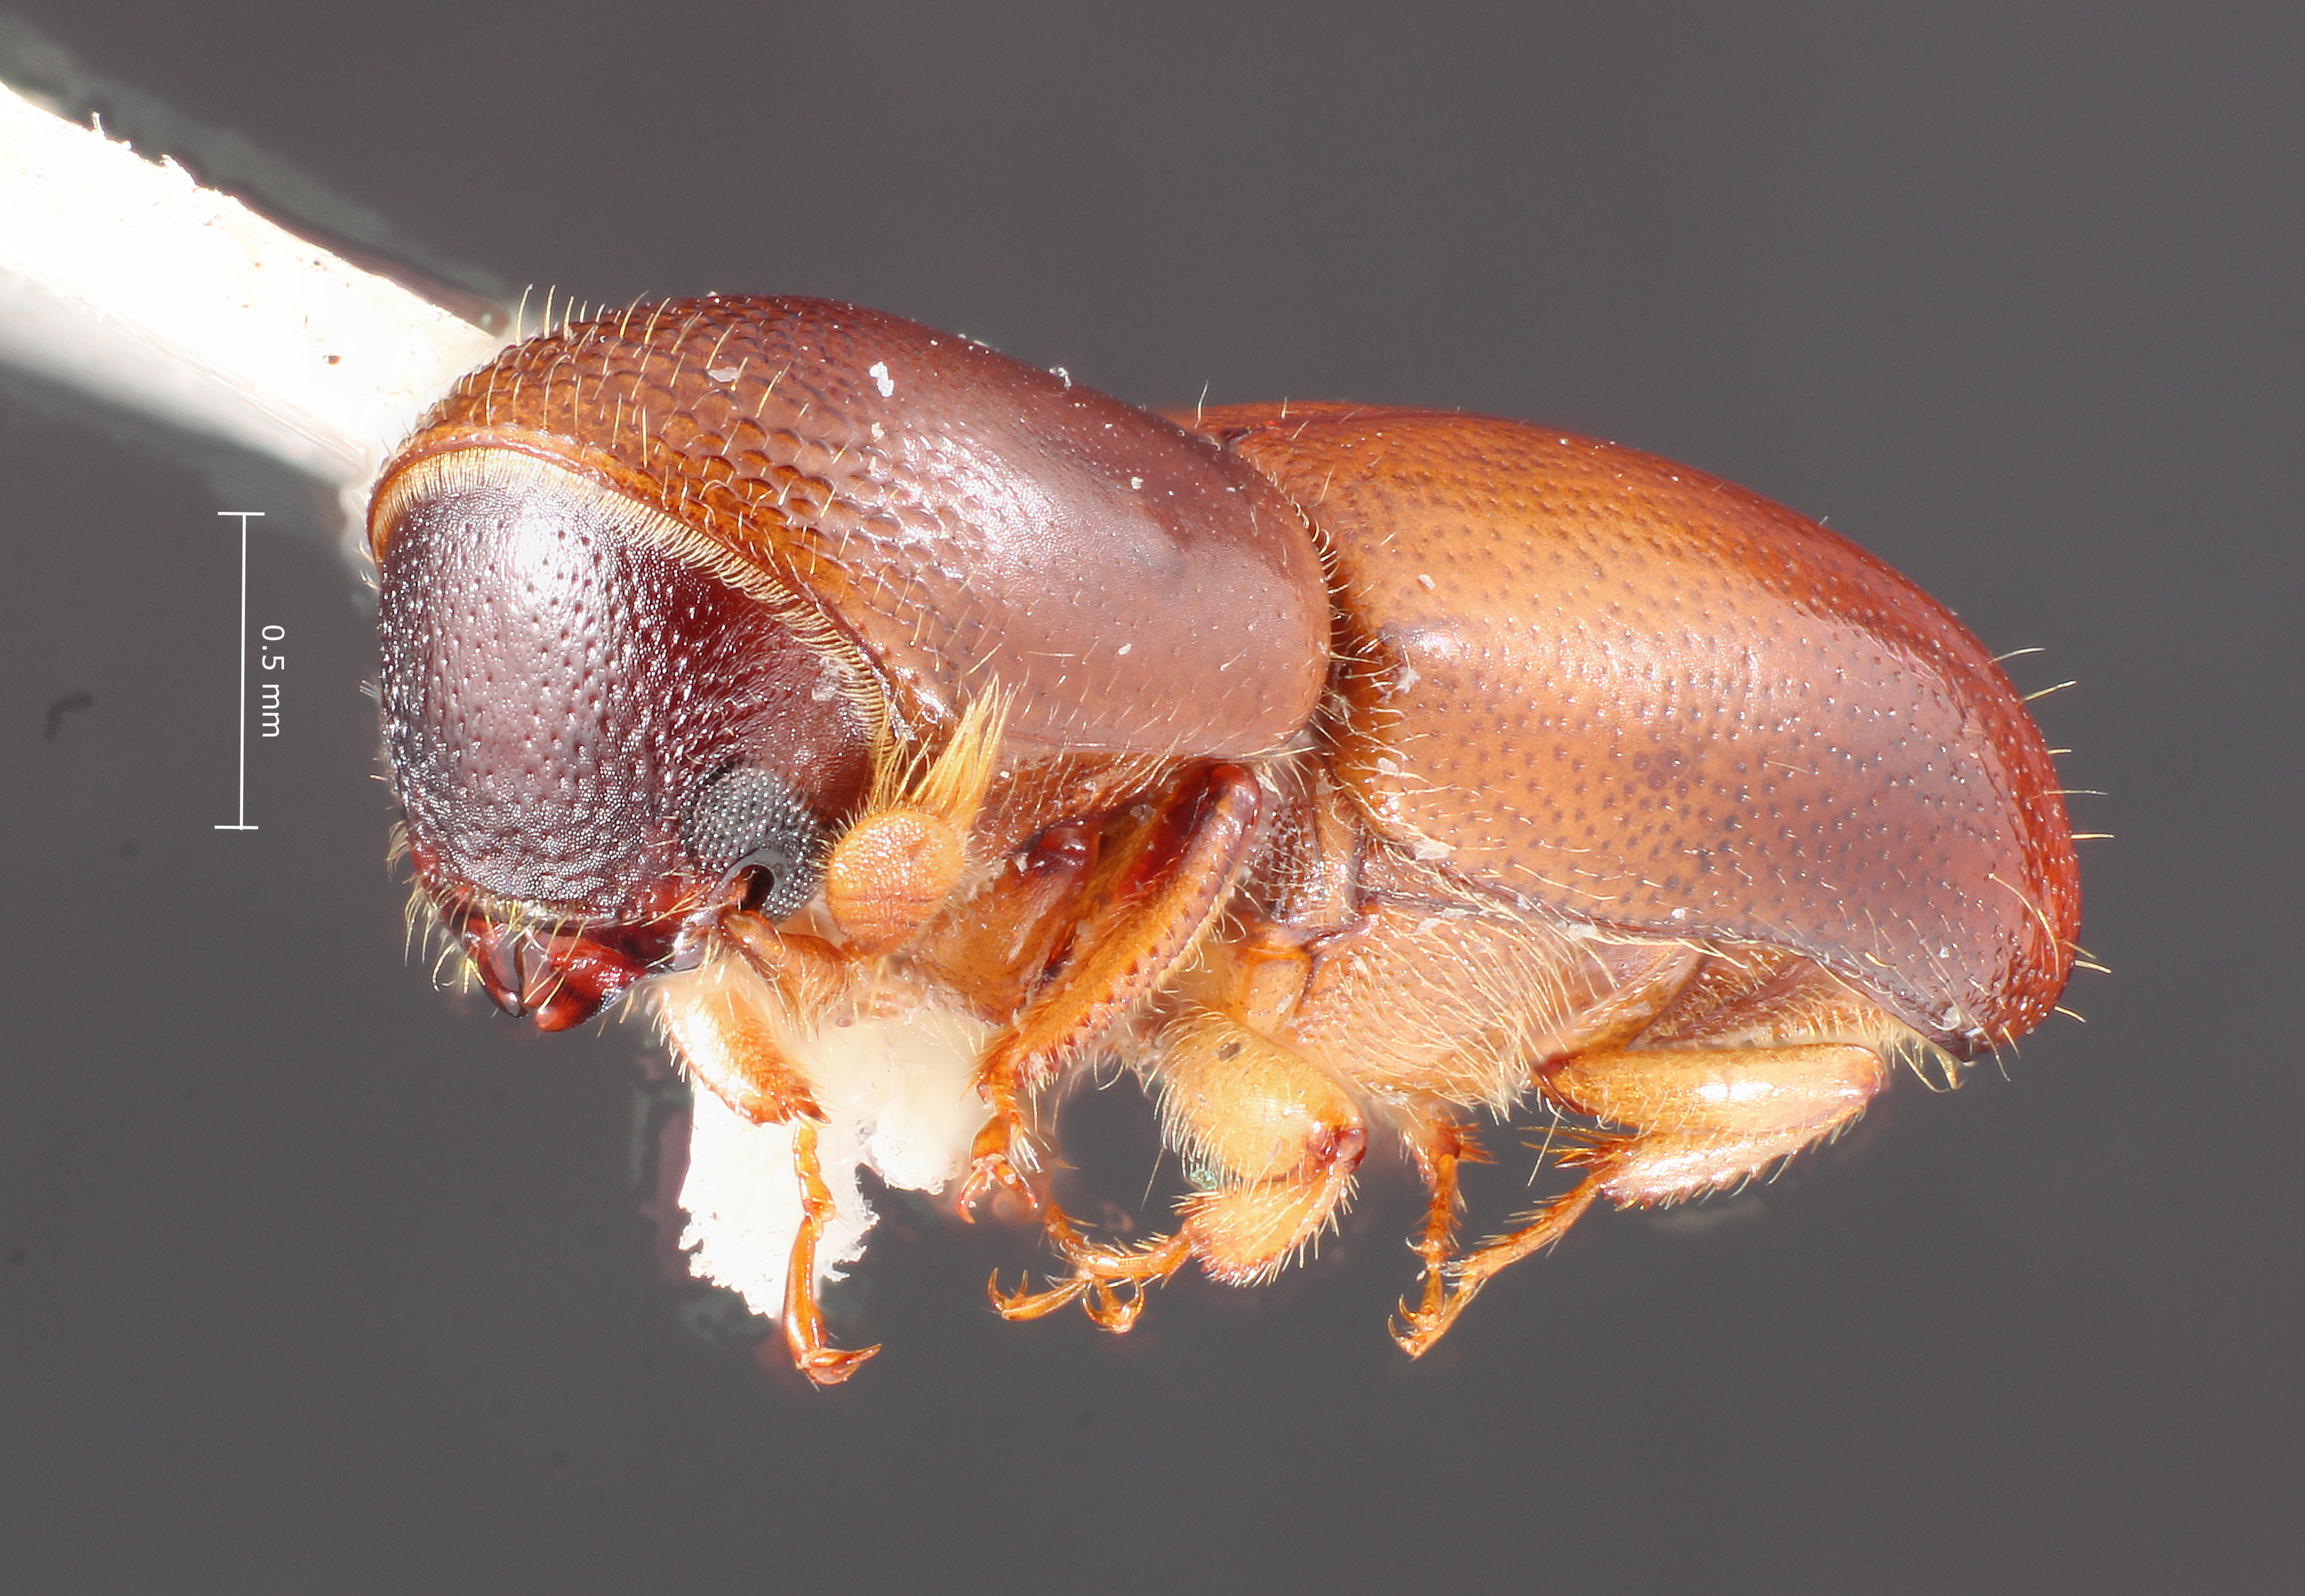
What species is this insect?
Monarthrum umbrinum
